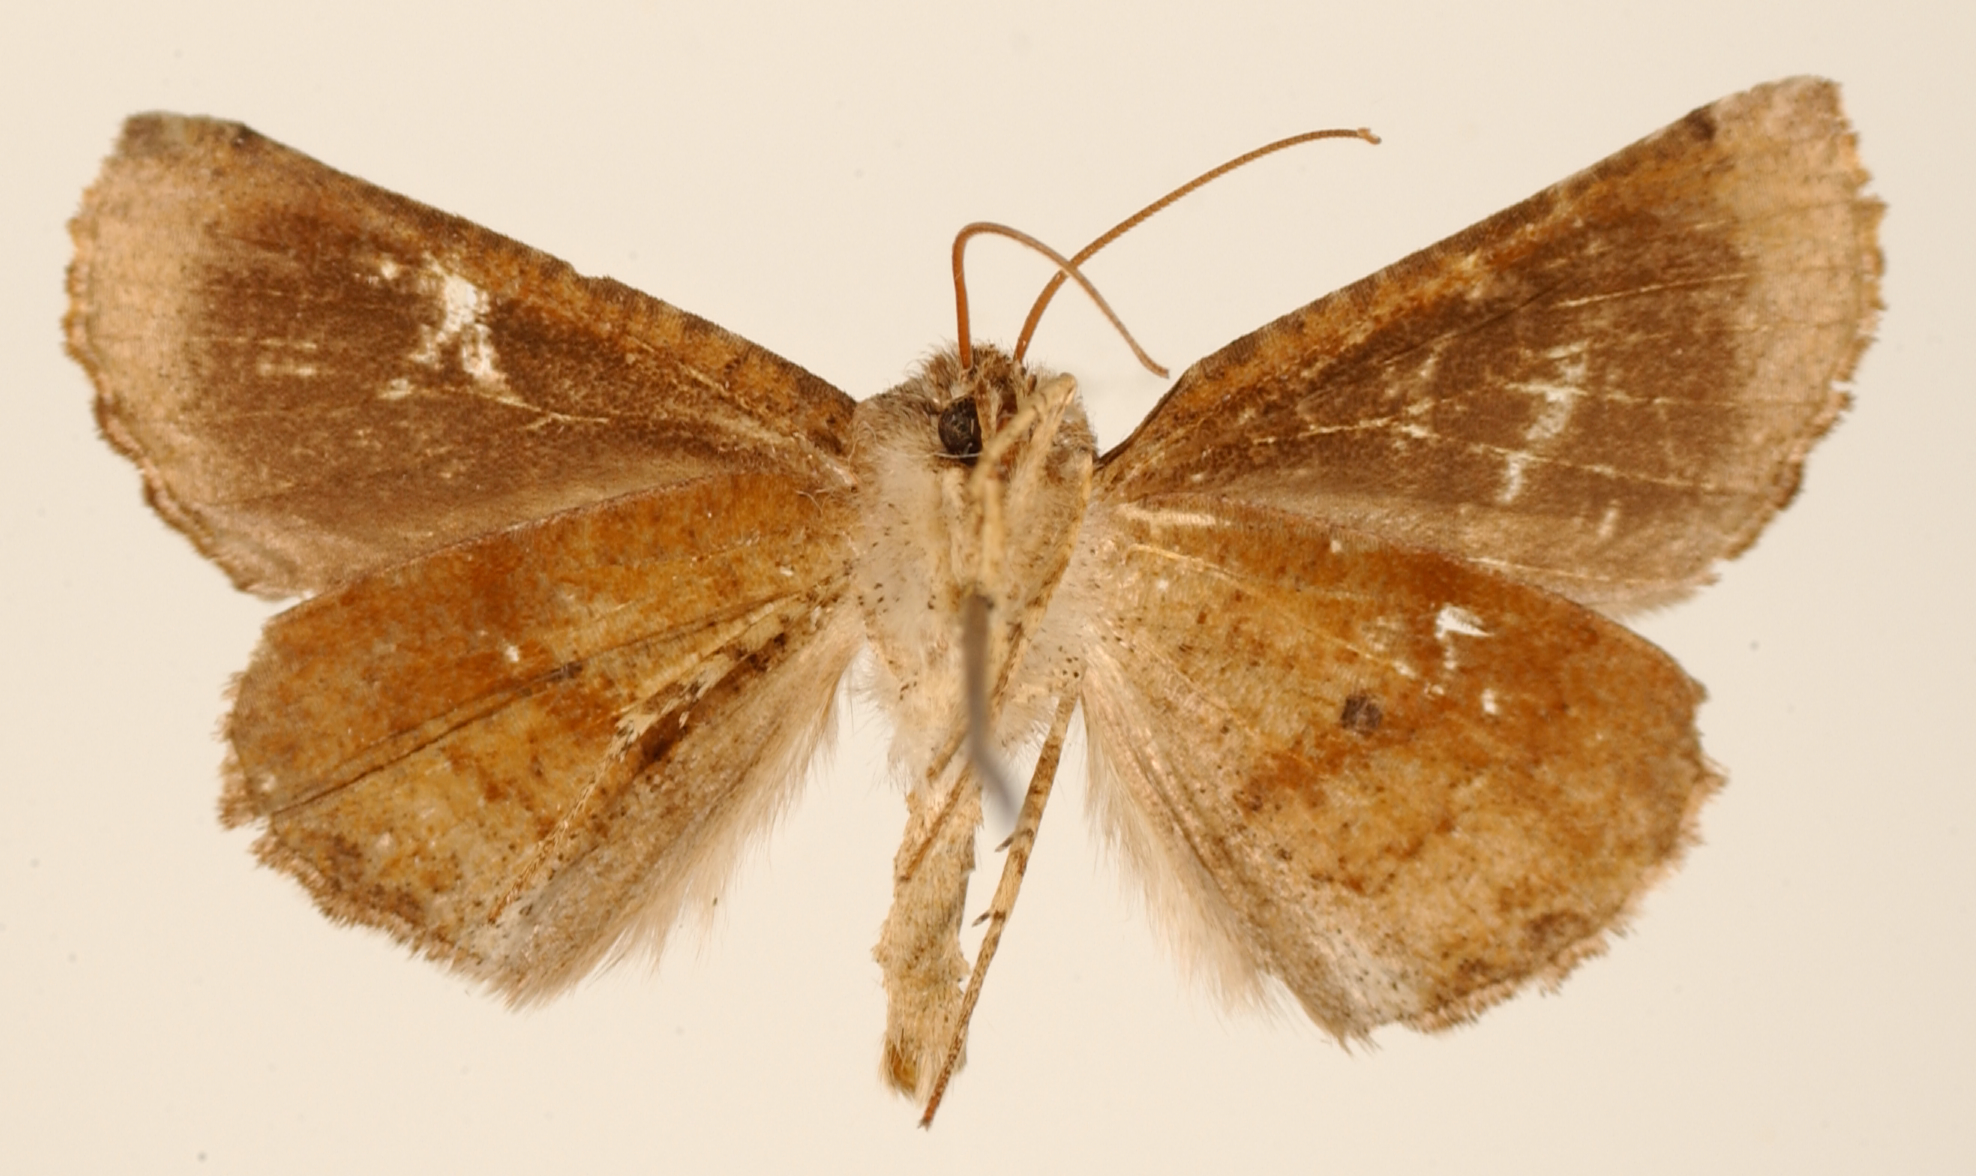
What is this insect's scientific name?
Cnephora subdiscofasciata
